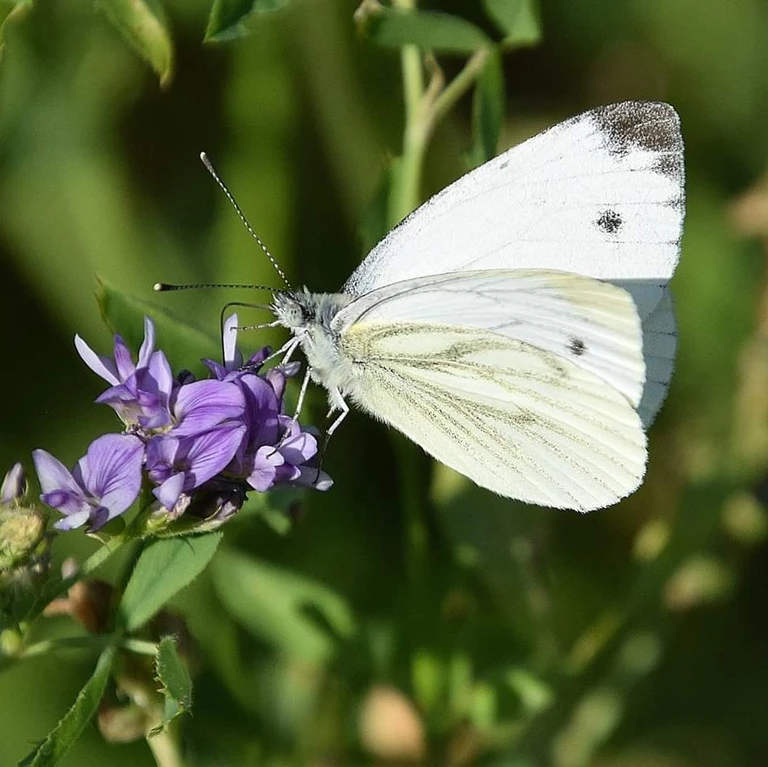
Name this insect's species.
Pieris napi
